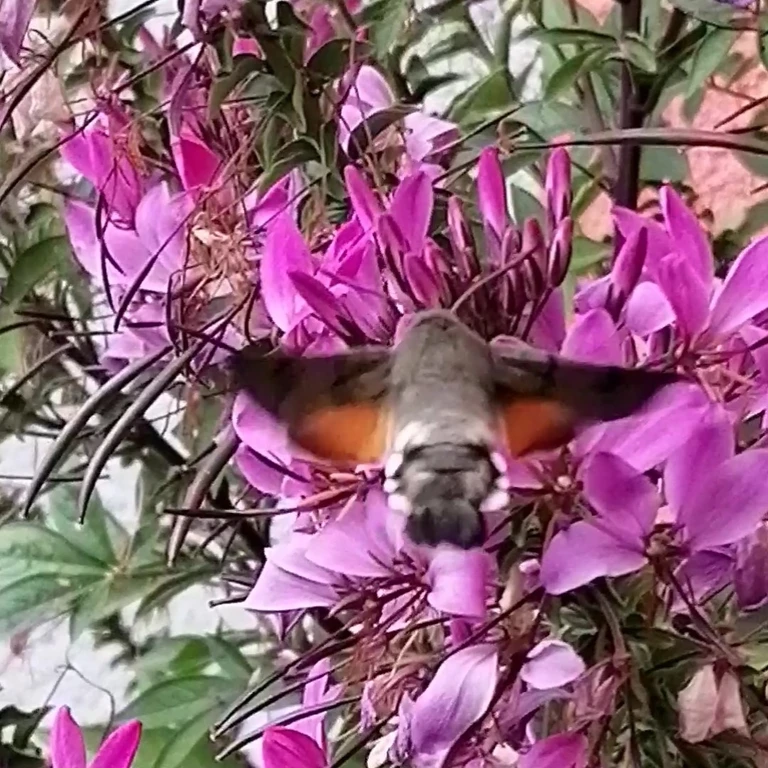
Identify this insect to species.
Macroglossum stellatarum
